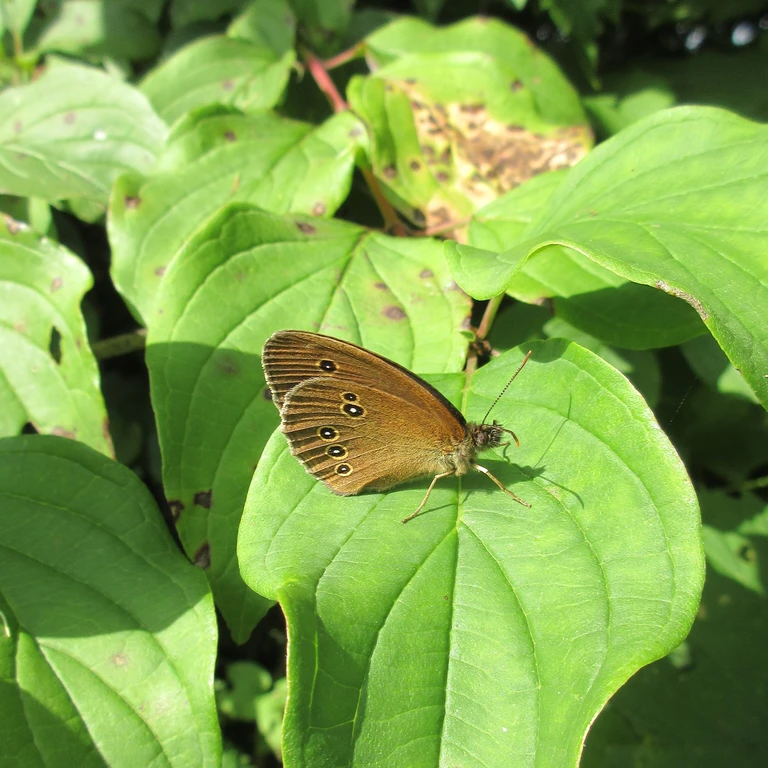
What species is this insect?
Aphantopus hyperantus
